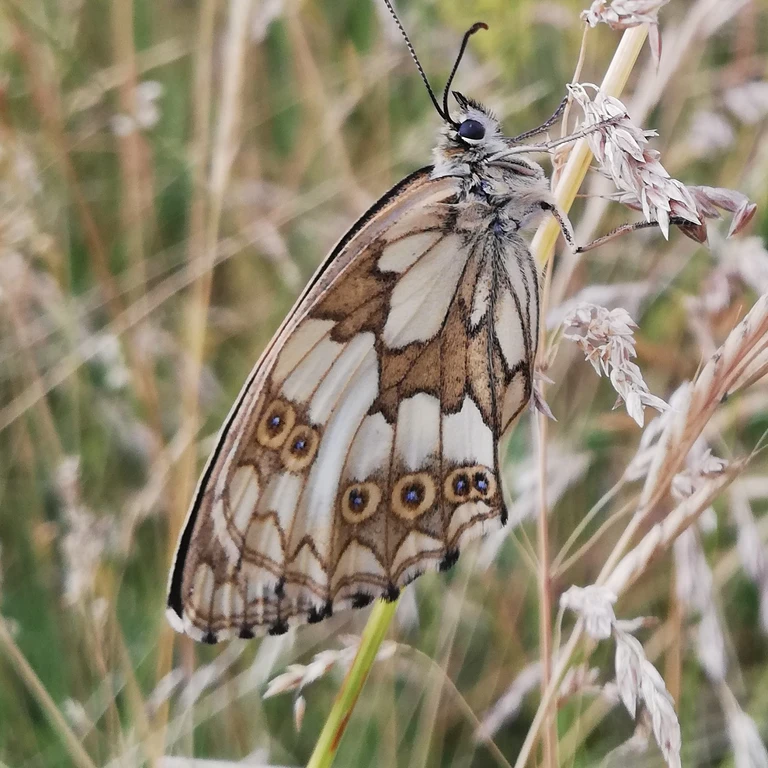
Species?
Melanargia galathea
